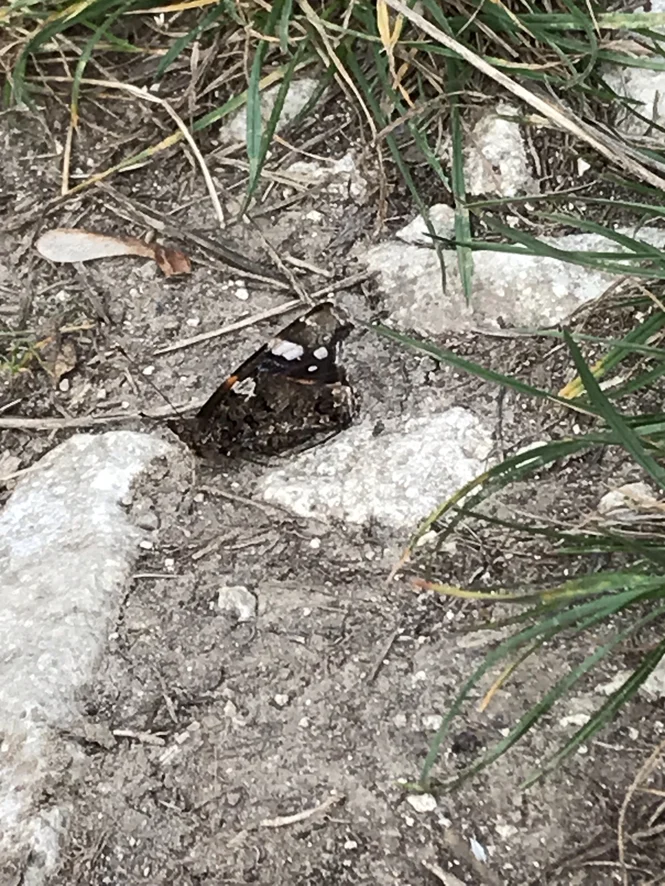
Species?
Vanessa atalanta
